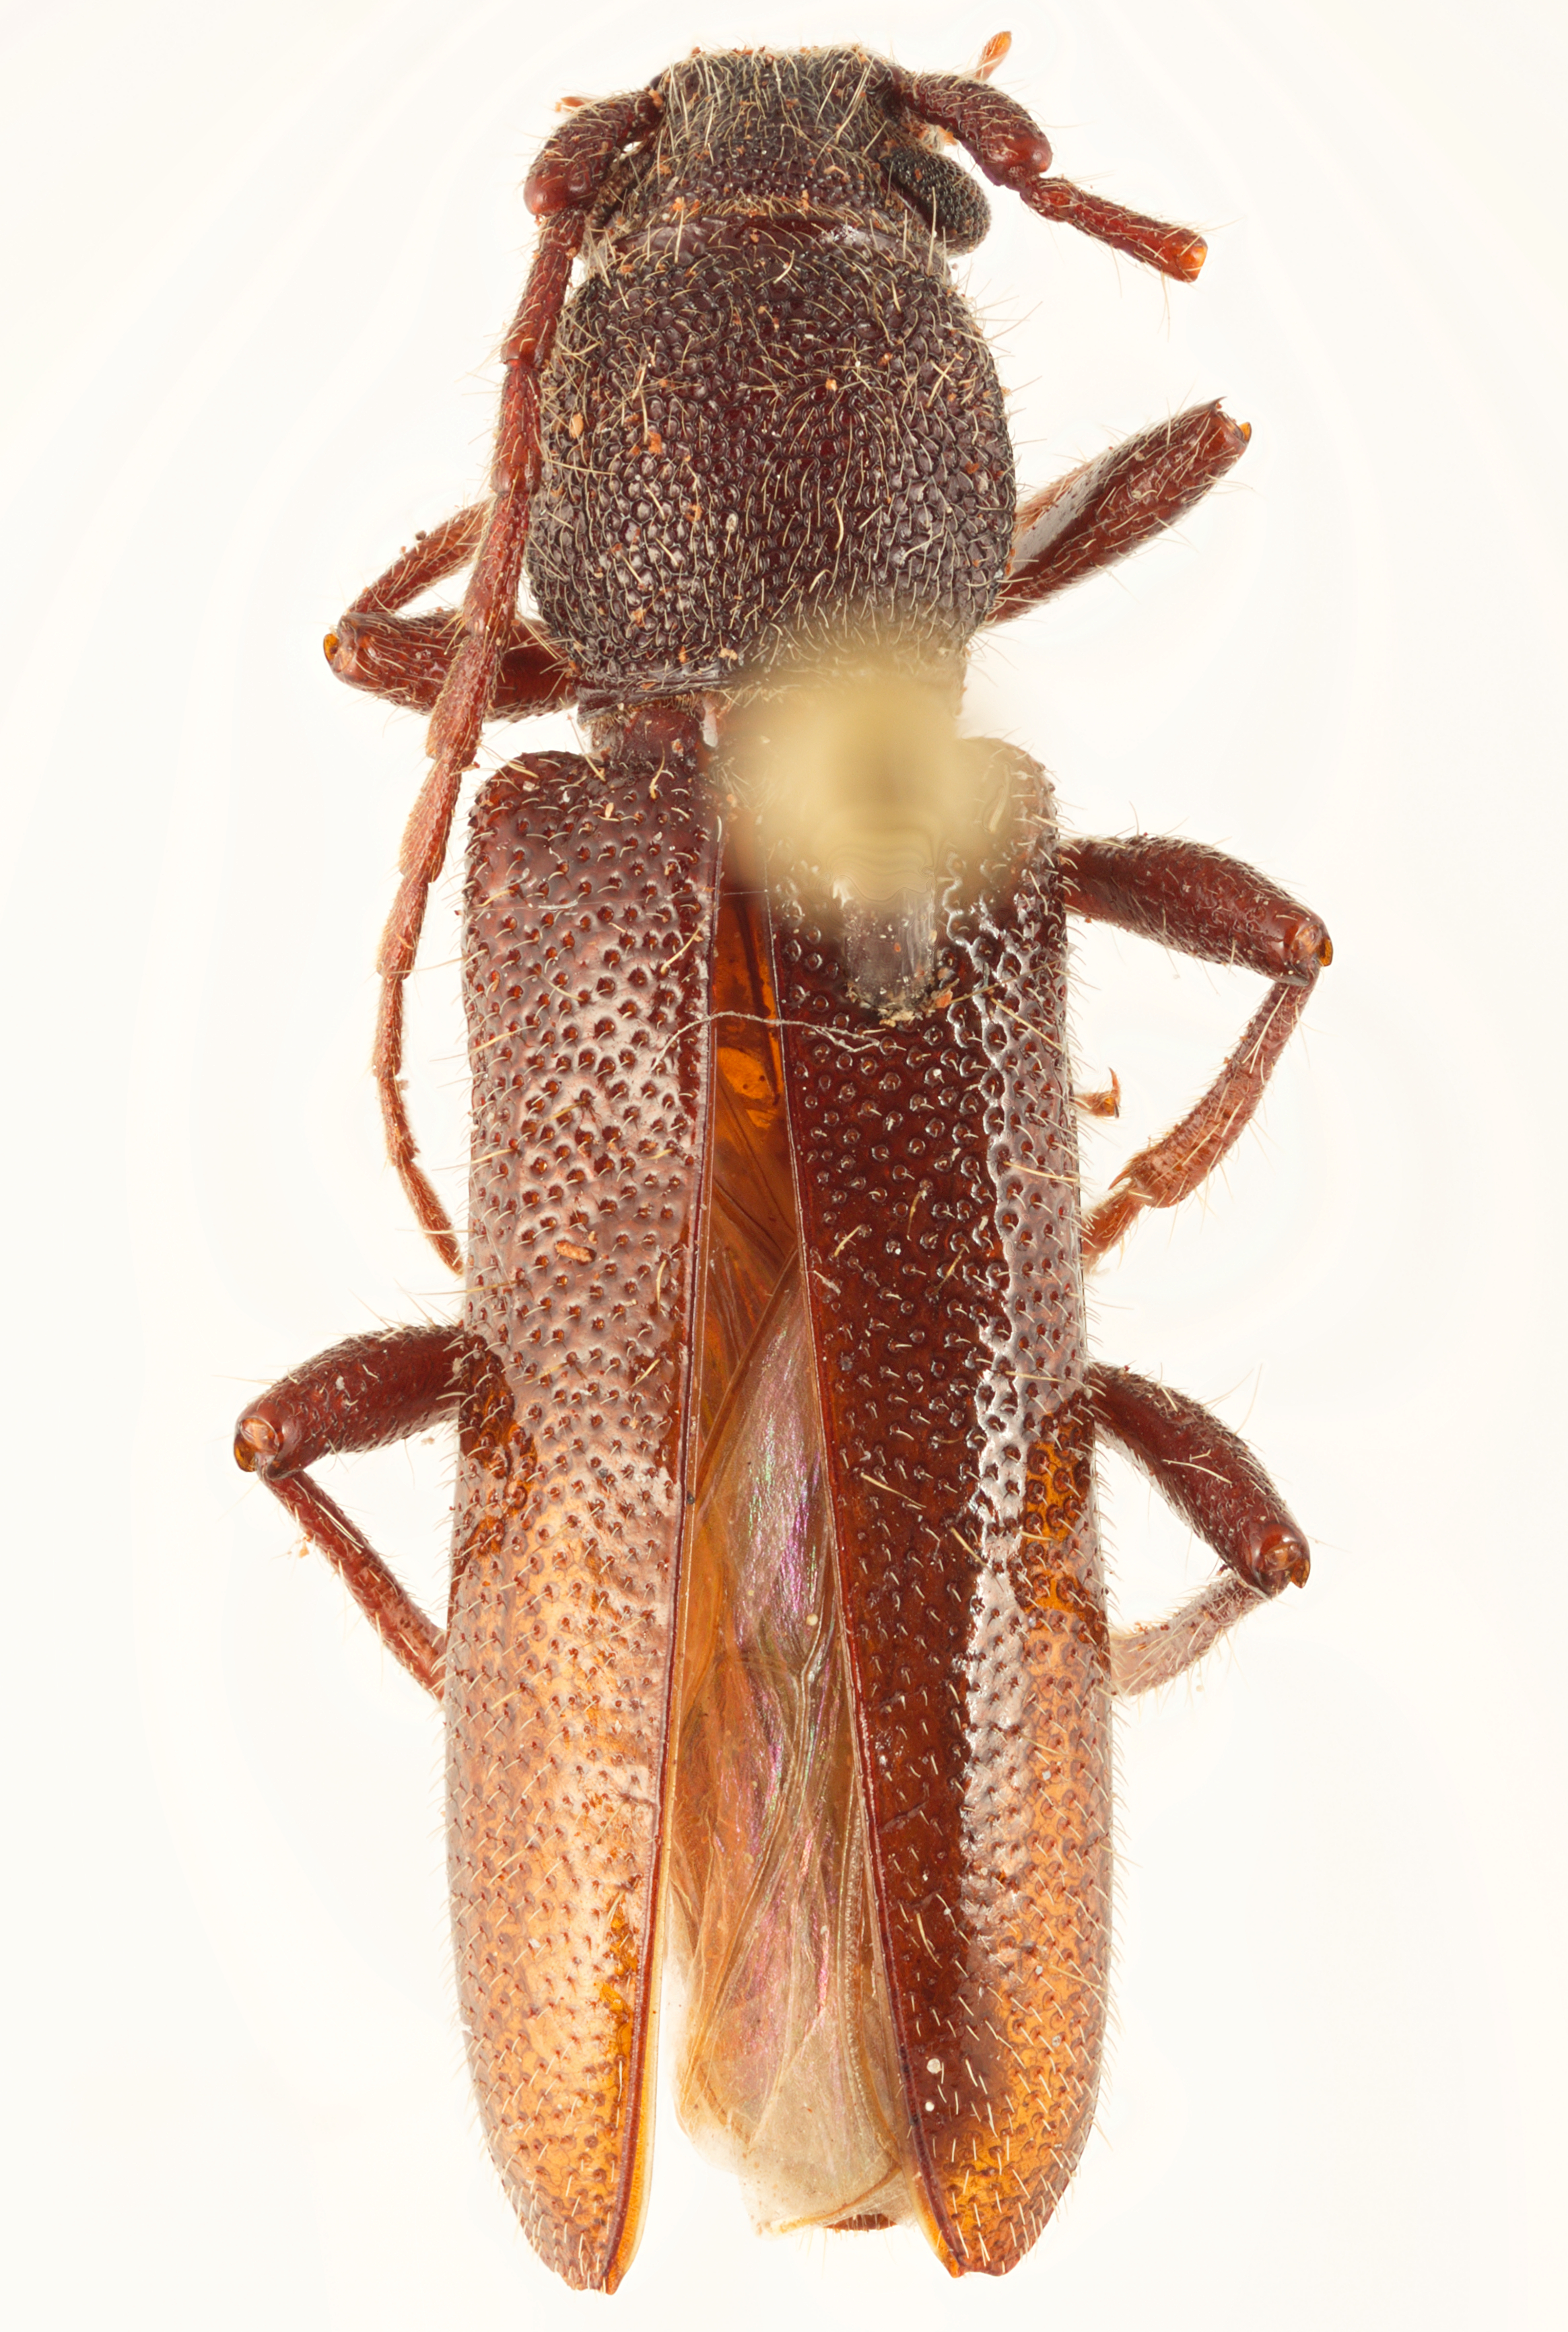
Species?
Anatinomma alveolatum
